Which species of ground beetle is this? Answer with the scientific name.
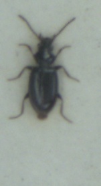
Bembidion minimum
